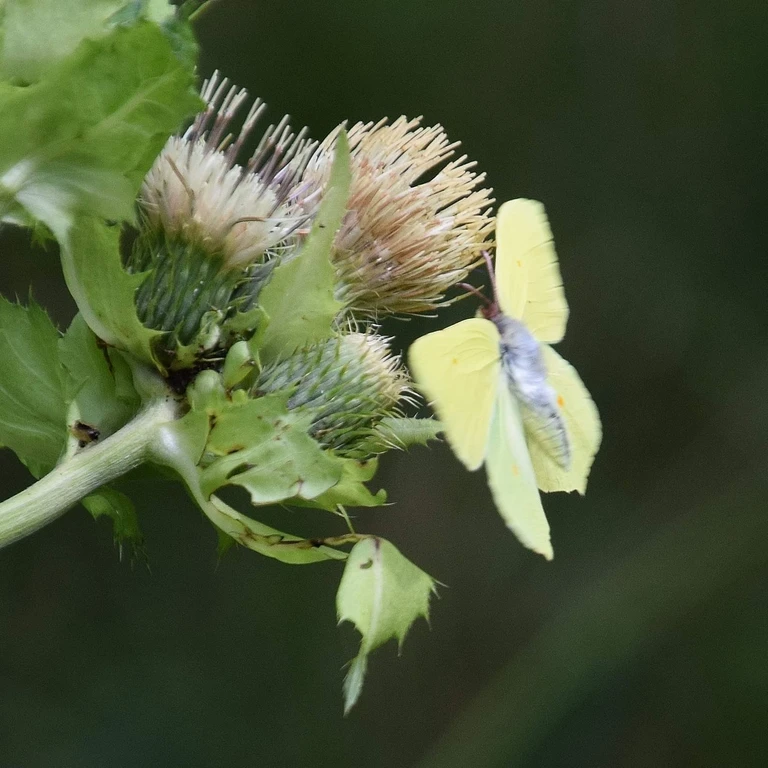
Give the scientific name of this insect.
Gonepteryx rhamni
